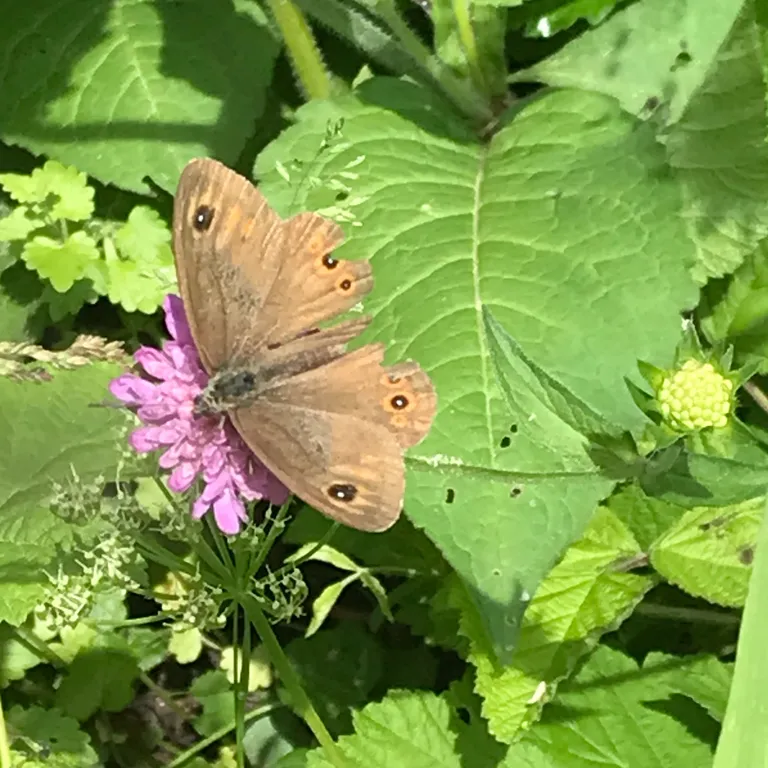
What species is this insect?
Lasiommata maera (also Pararge maera)
